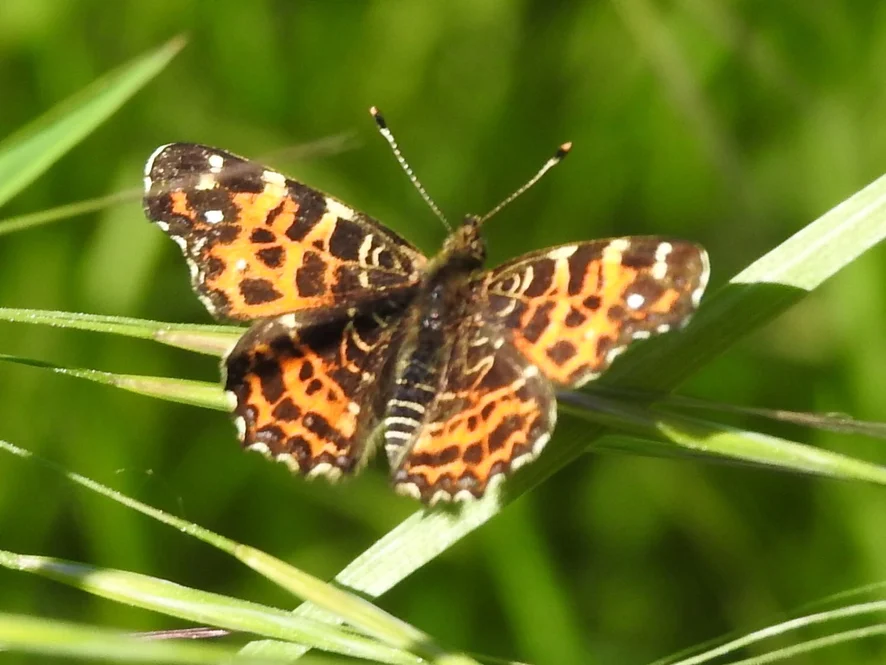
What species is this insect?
Araschnia levana
